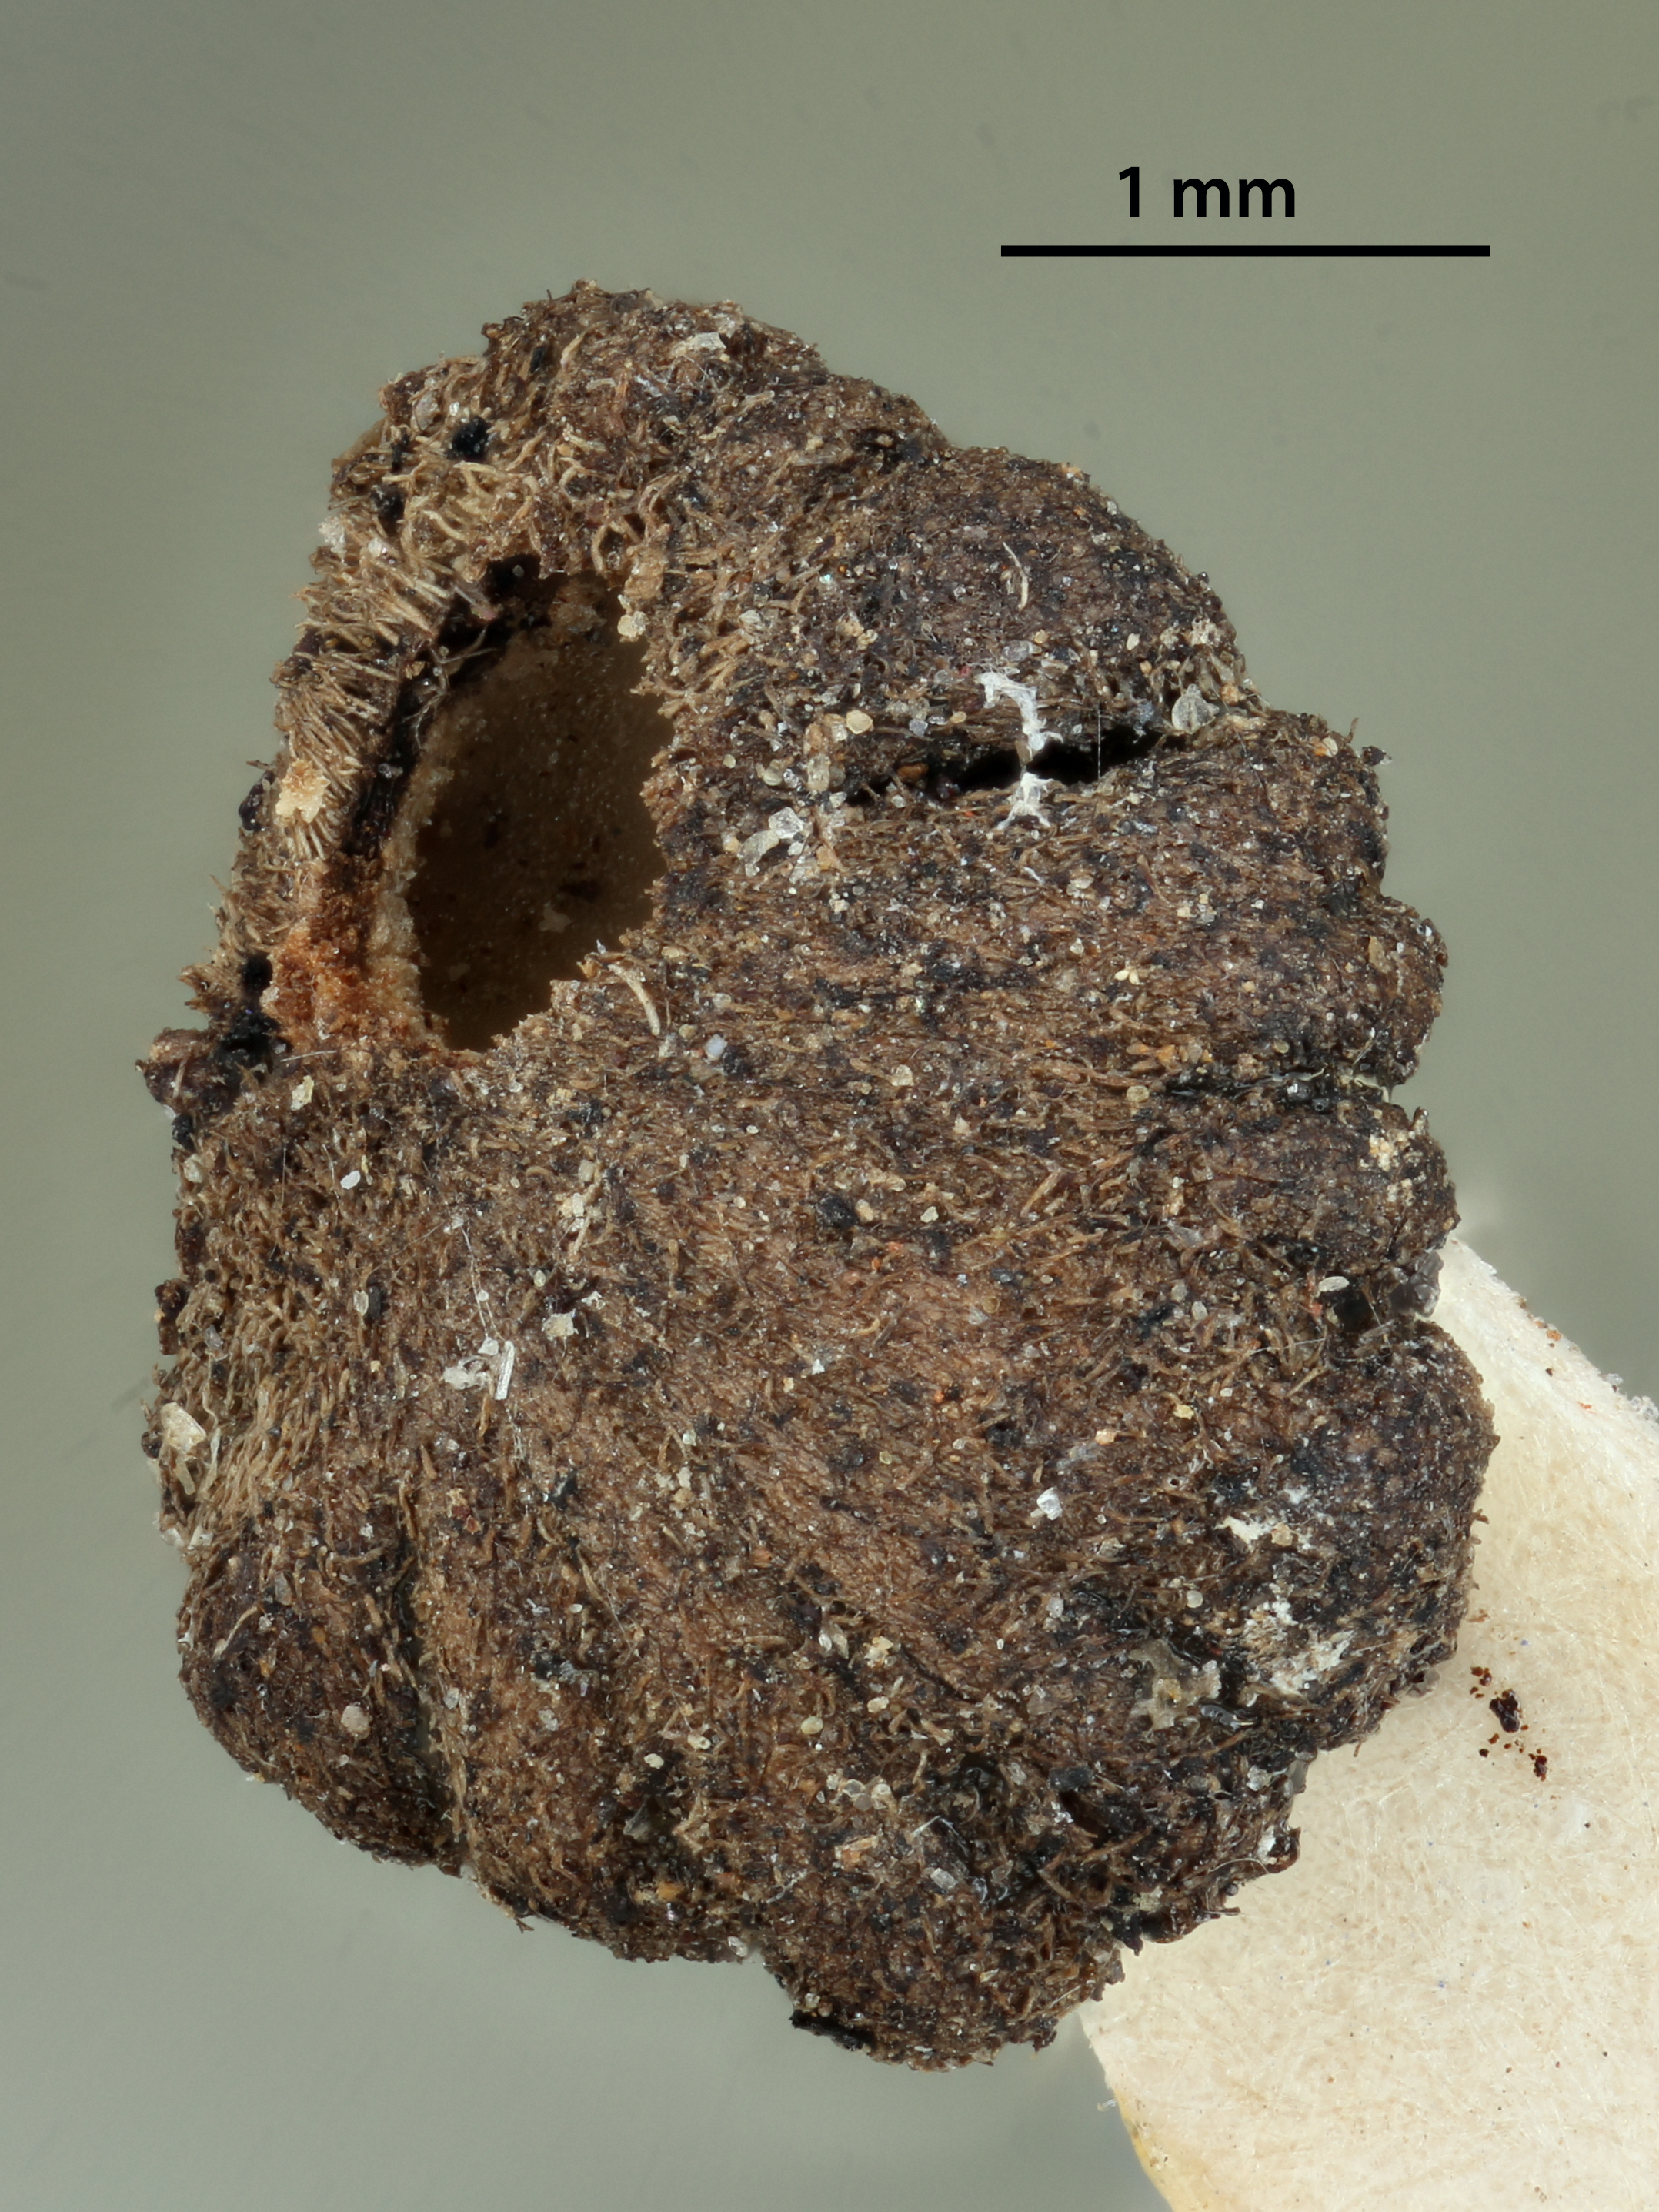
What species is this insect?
Andricus costatus
